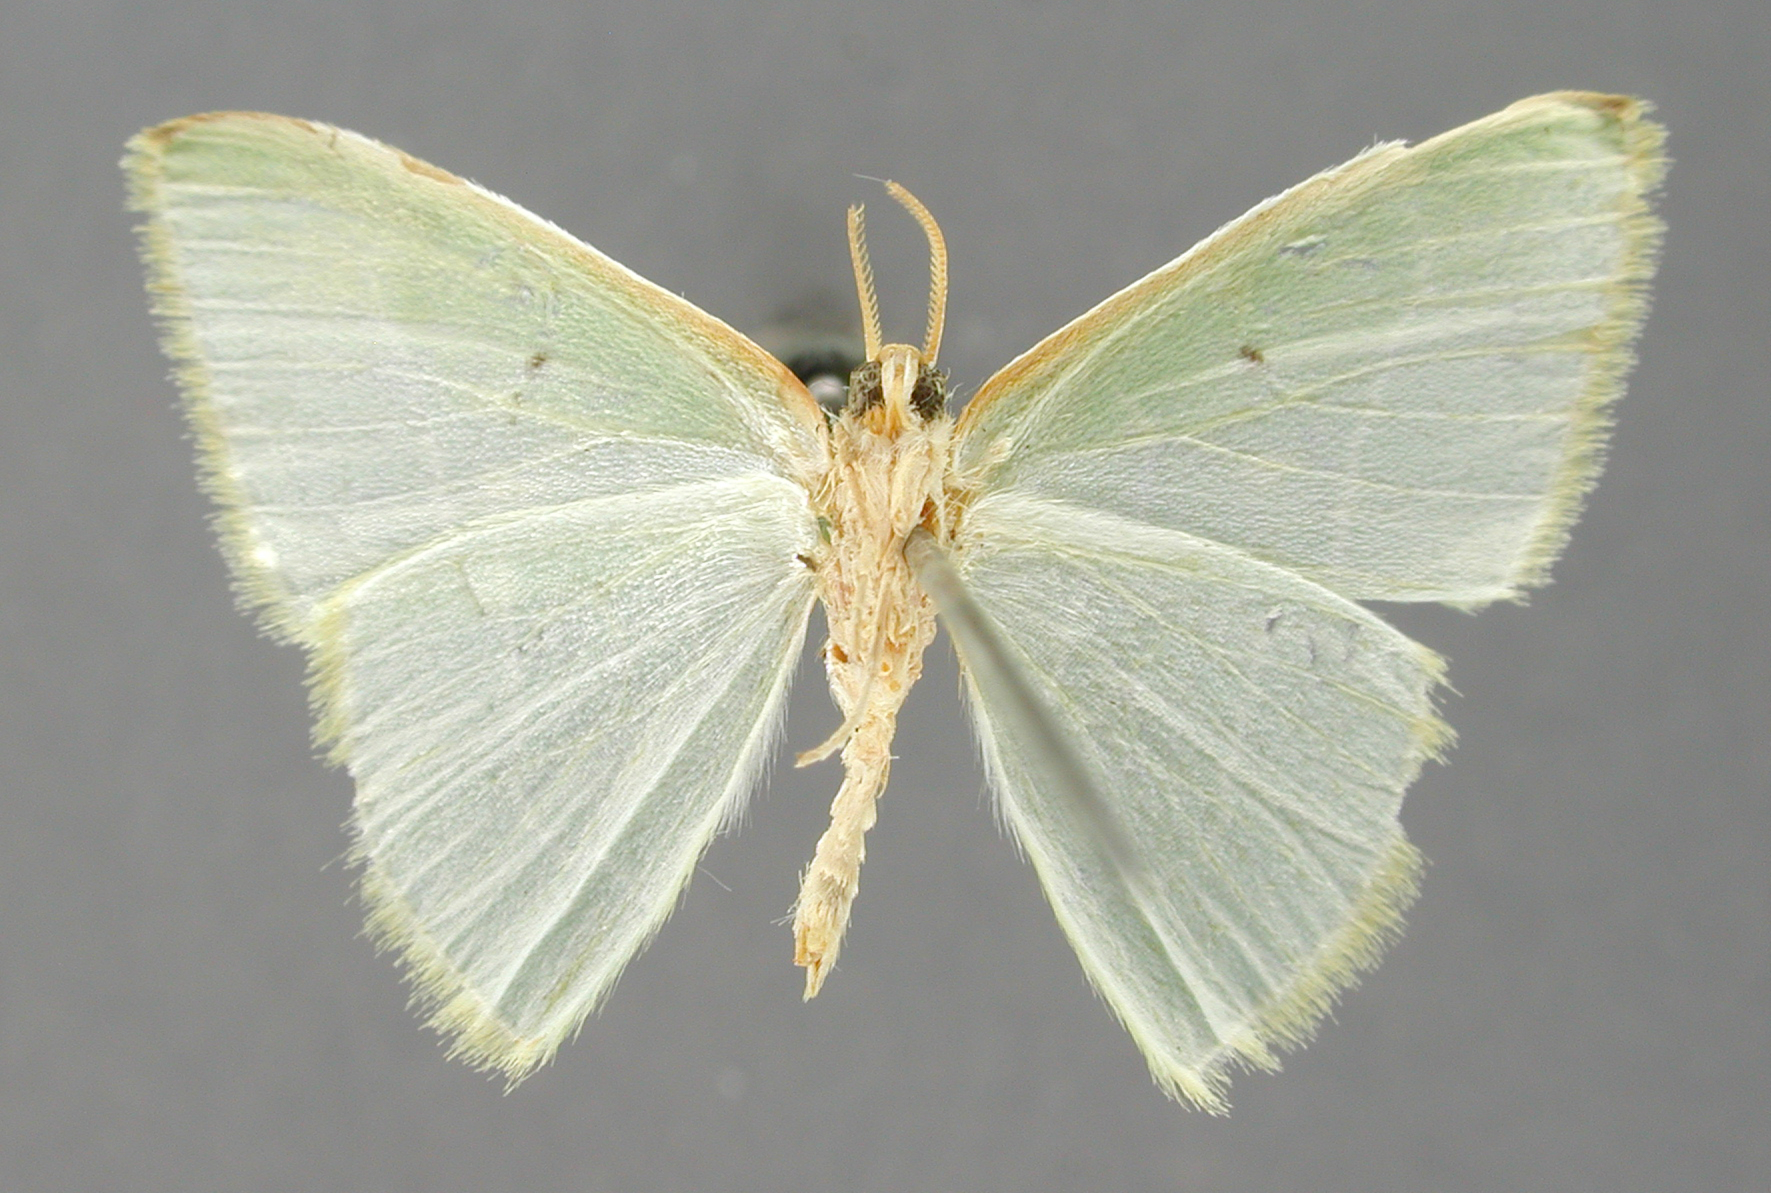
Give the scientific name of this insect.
Miantonota nigrisquama
